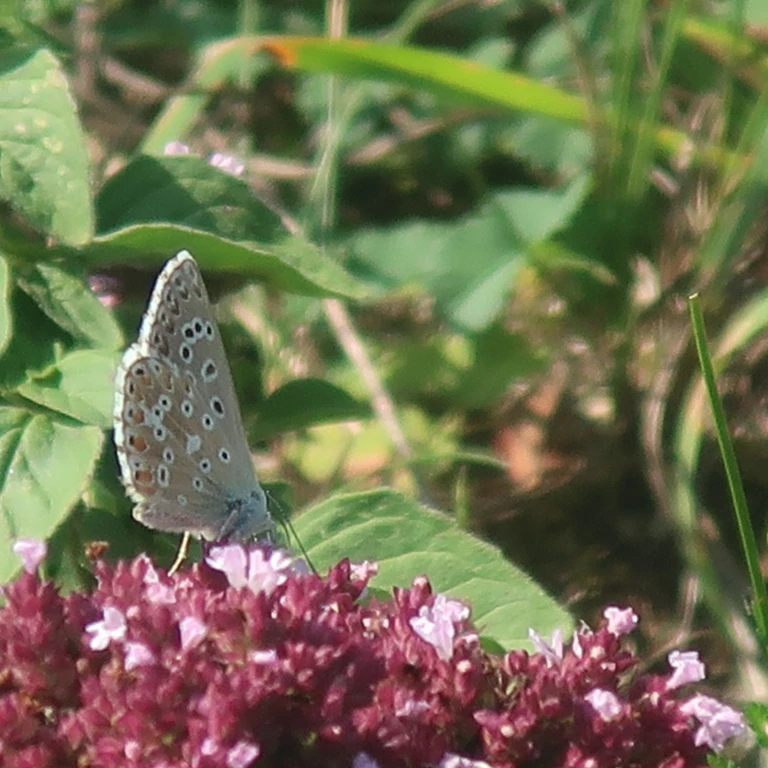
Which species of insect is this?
Lysandra bellargus
